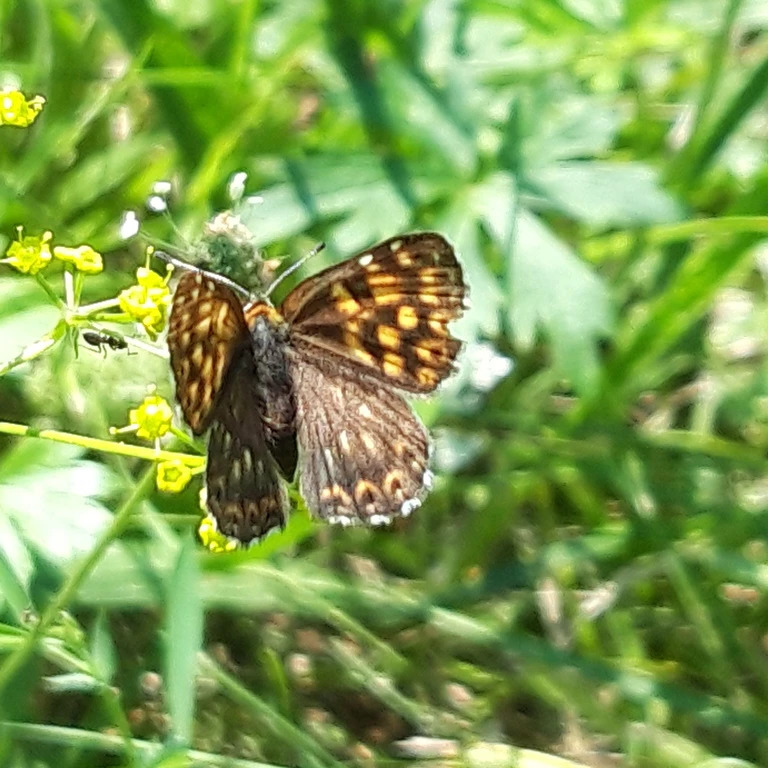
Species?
Hamearis lucina
